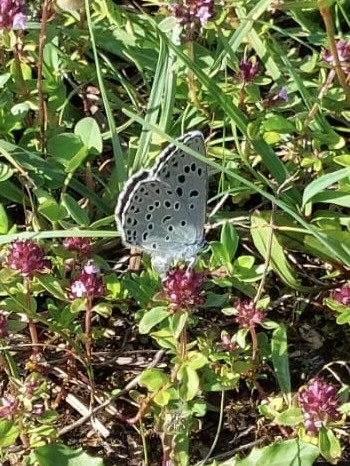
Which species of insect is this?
Phengaris arion (also Maculinea arion)
